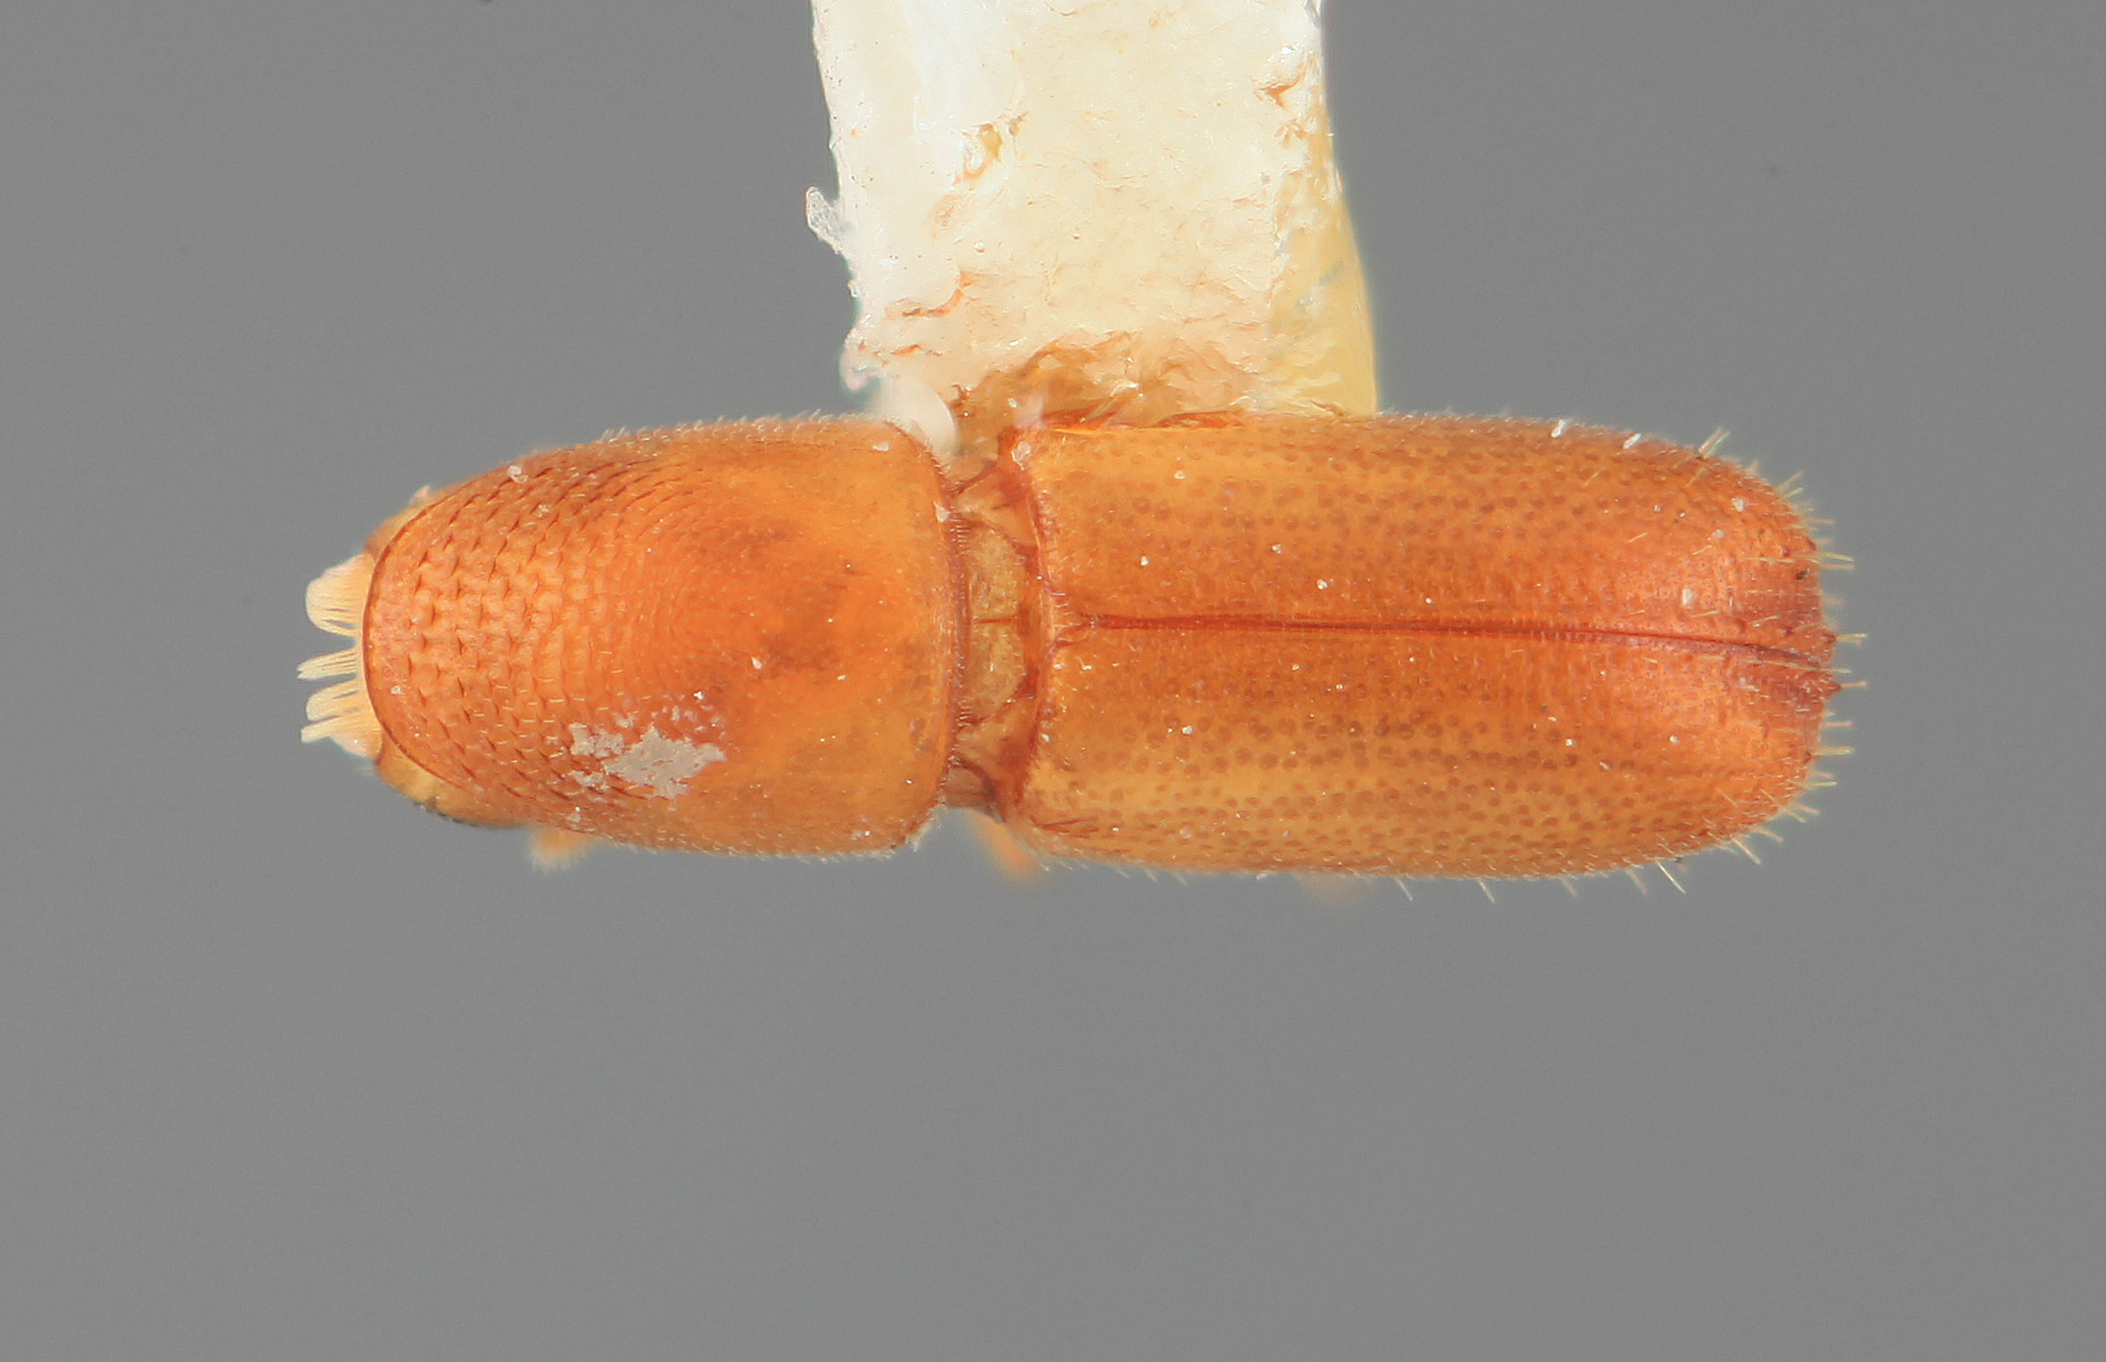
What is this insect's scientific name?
Araptus virolae
